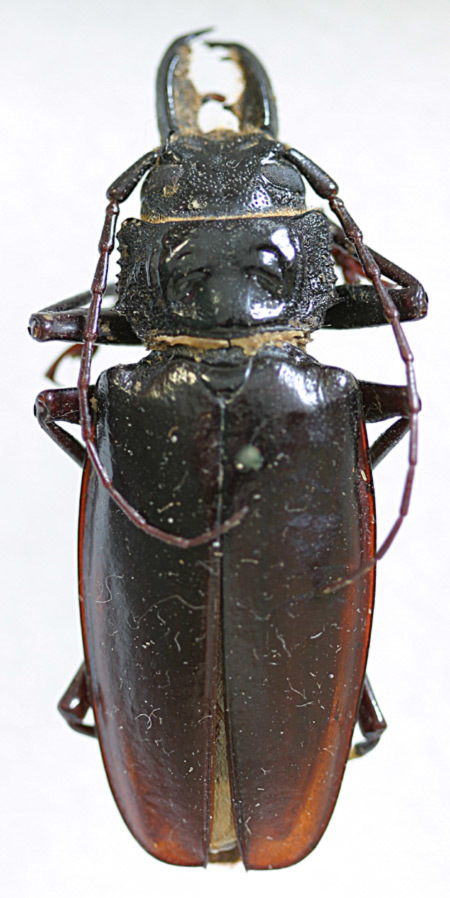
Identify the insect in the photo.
Stenodontes cubensis (also Stenodontes chevrolati)
